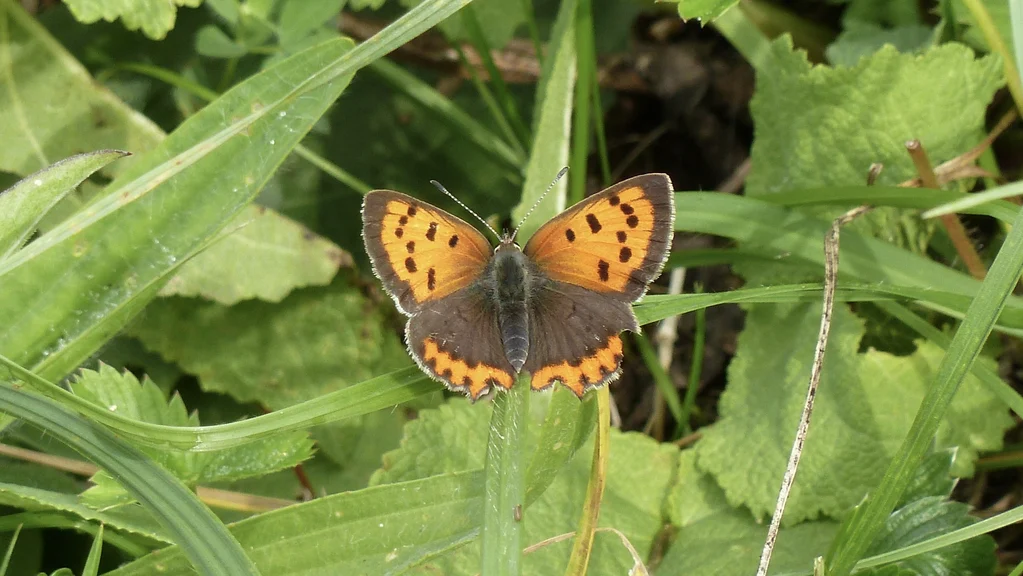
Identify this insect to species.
Lycaena phlaeas
